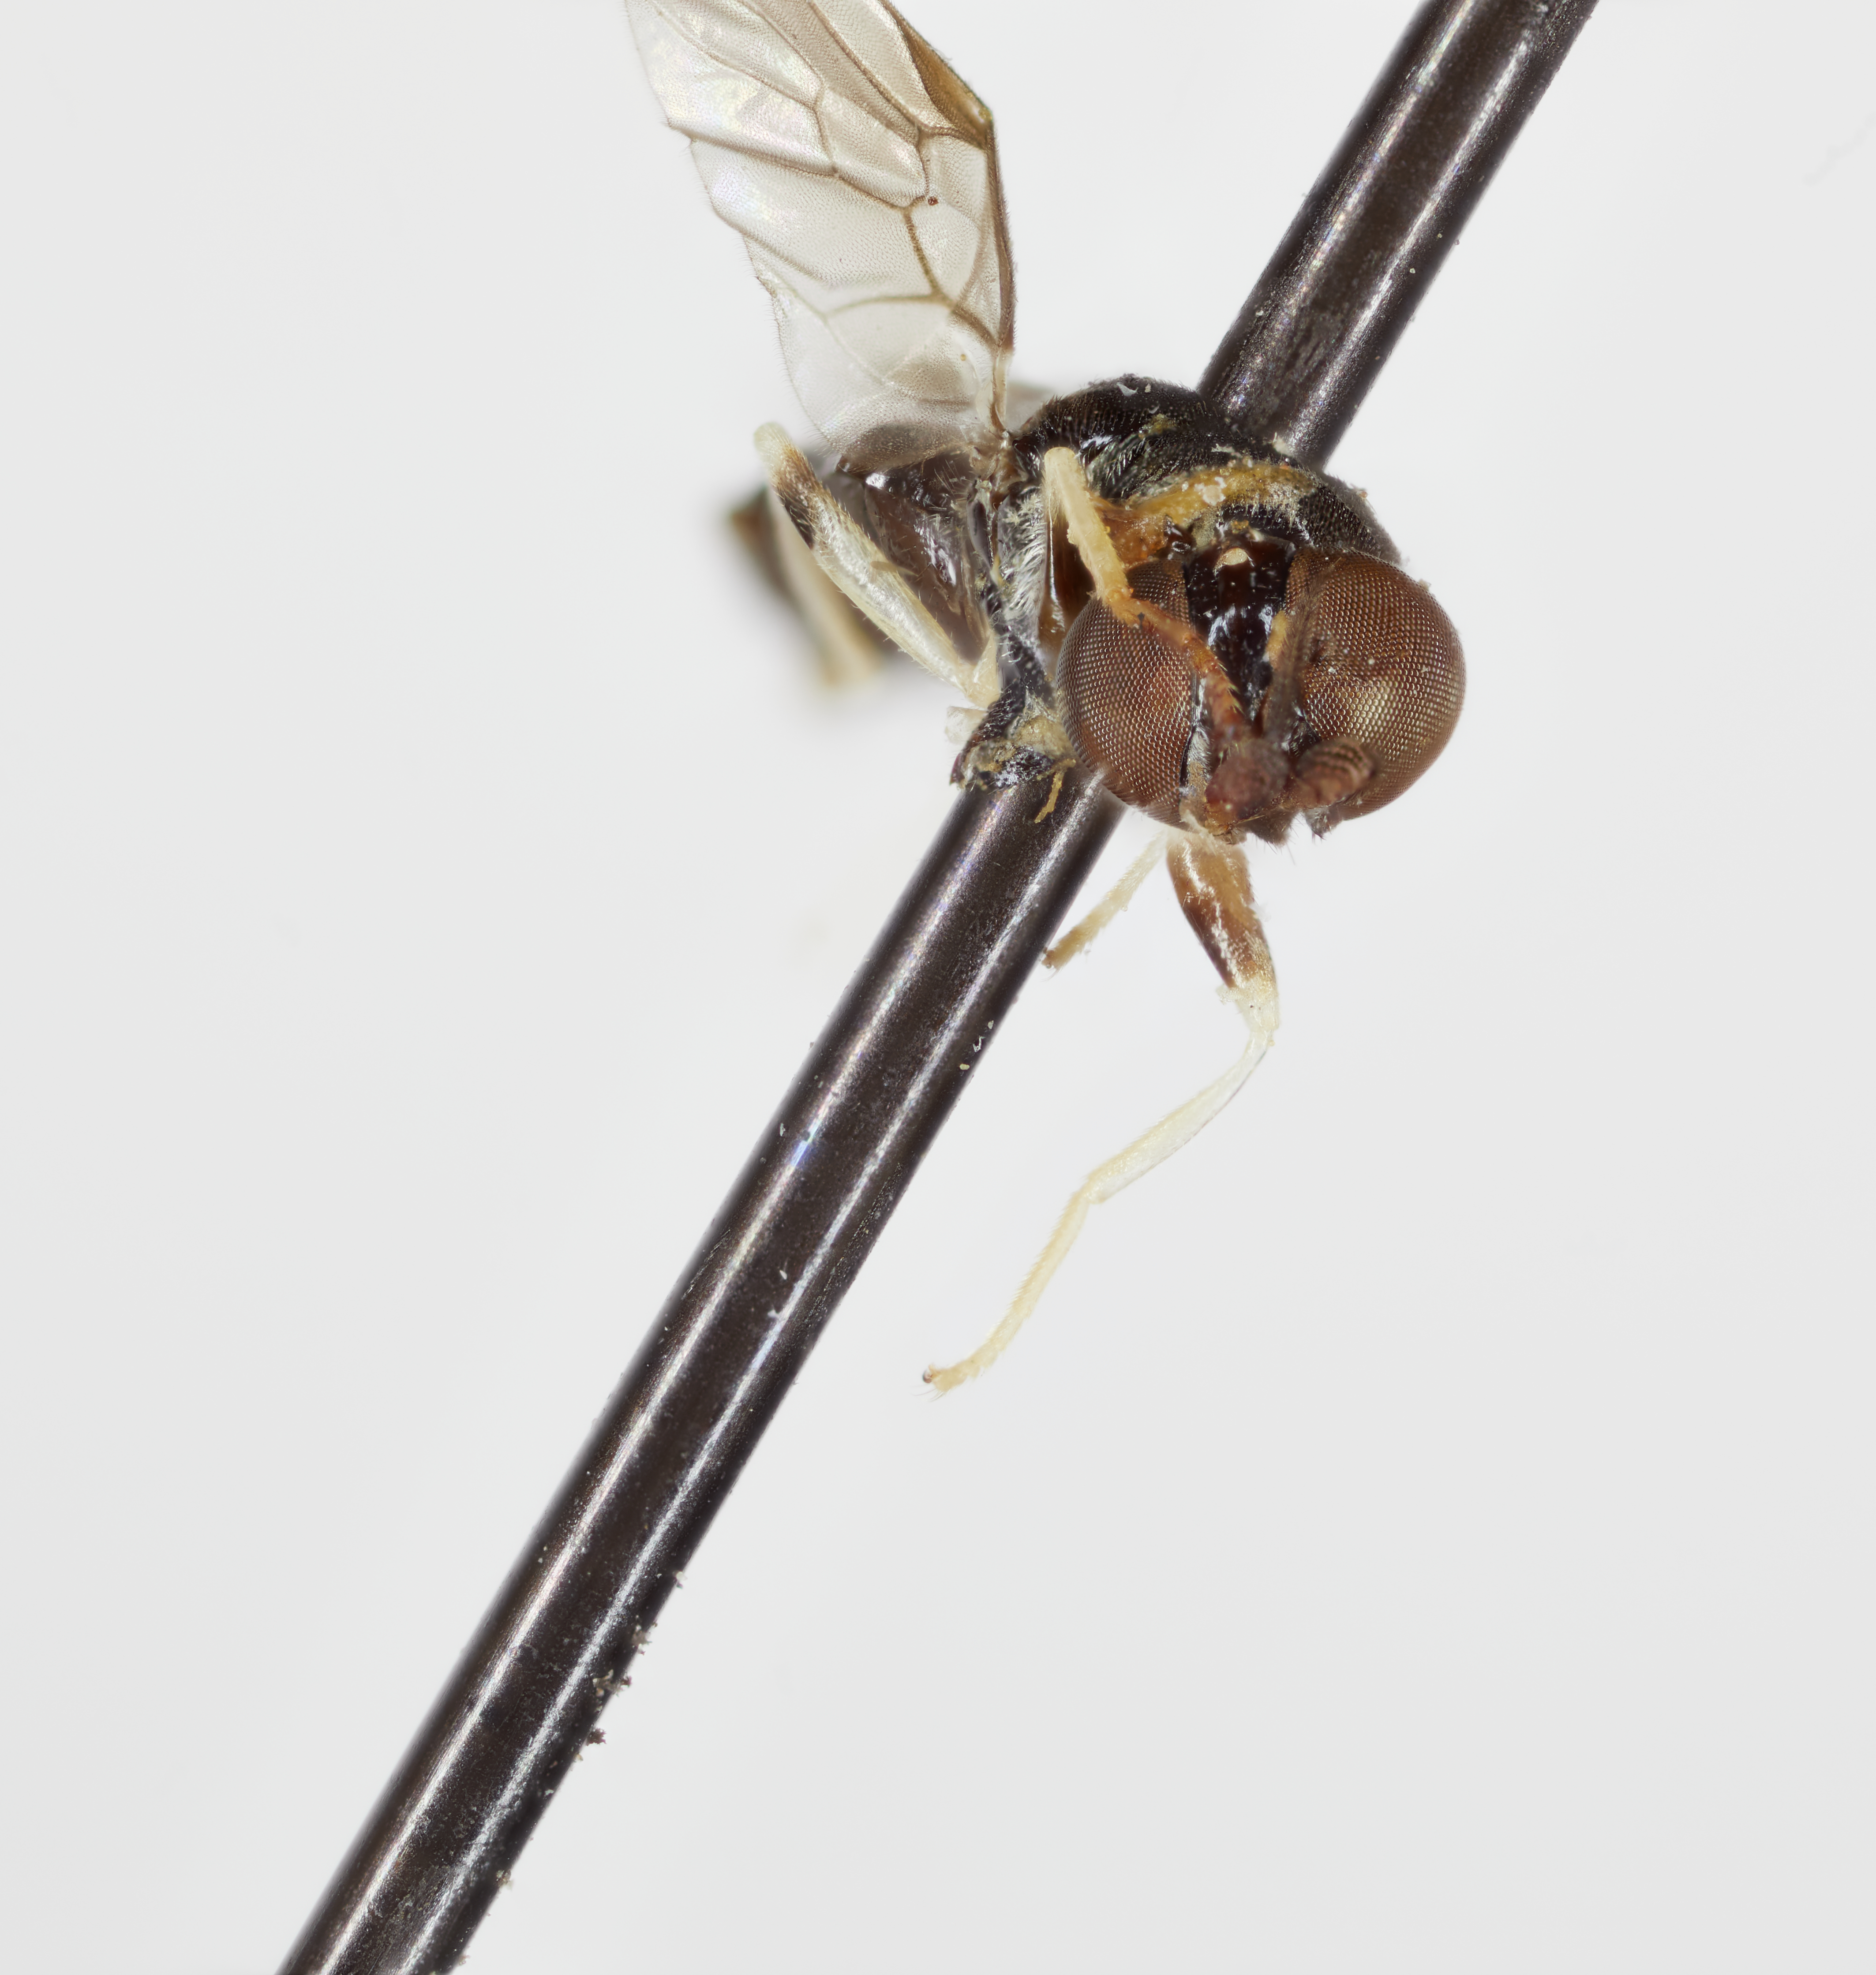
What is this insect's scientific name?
Lophoteles dentata
